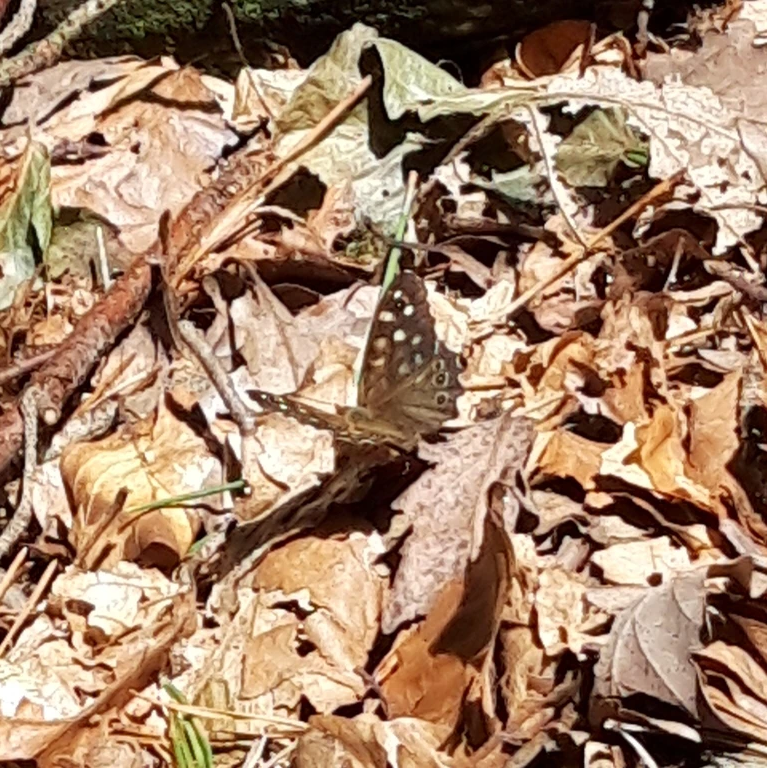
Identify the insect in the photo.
Pararge aegeria
